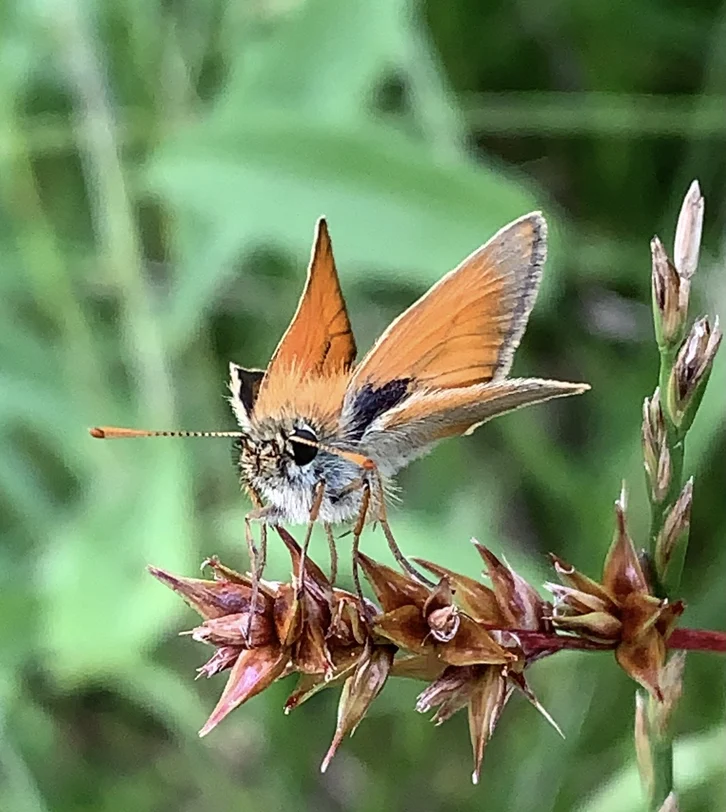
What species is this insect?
Thymelicus sylvestris
